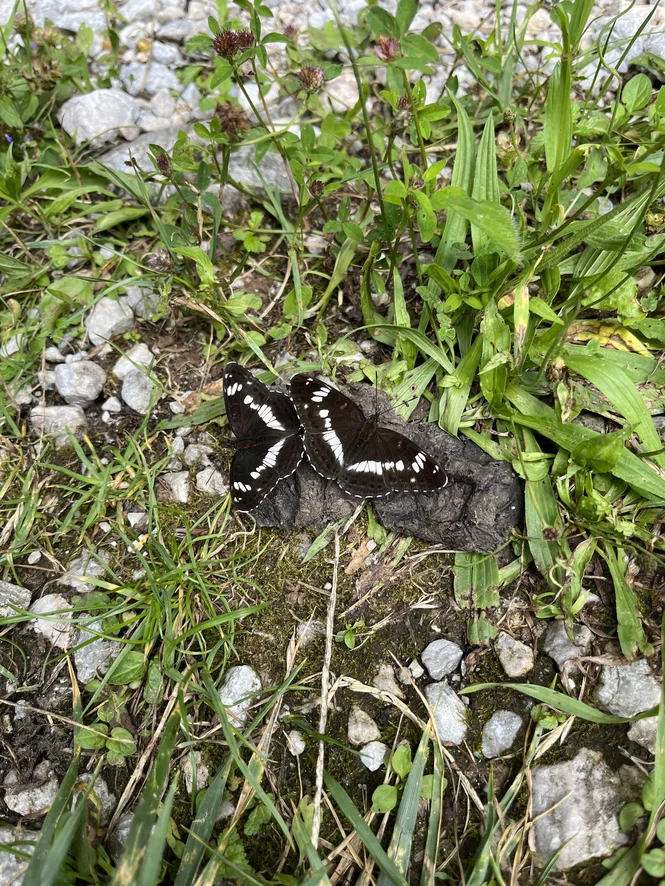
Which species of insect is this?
Limenitis camilla (also Ladoga camilla)
